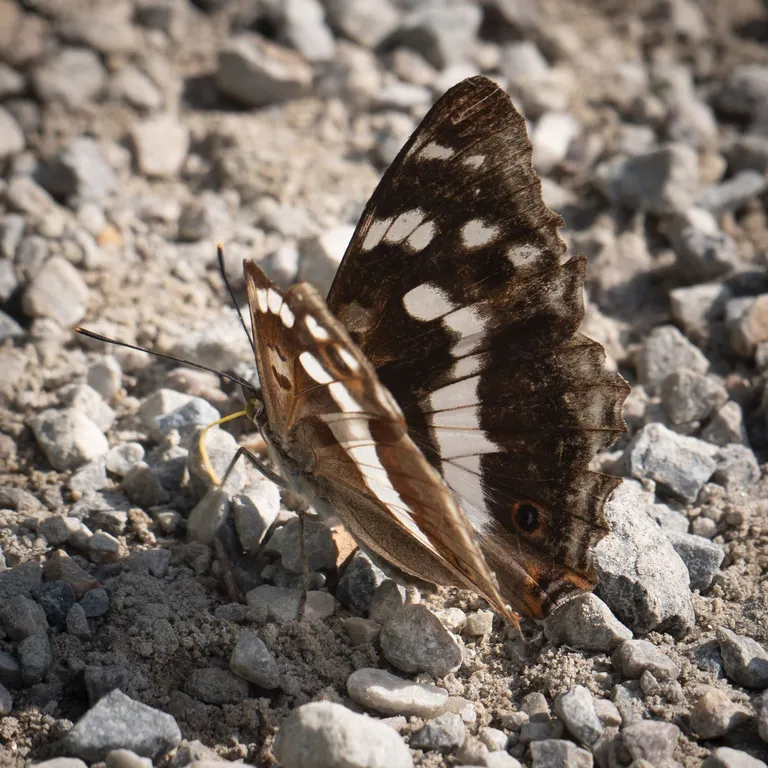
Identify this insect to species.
Apatura iris
